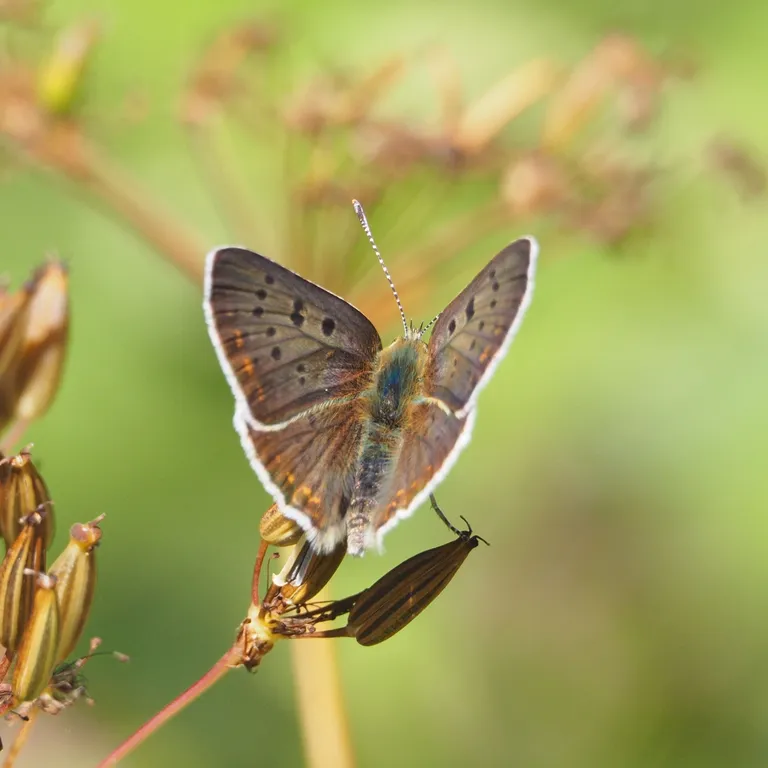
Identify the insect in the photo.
Lycaena tityrus (also Loweia tityrus)
